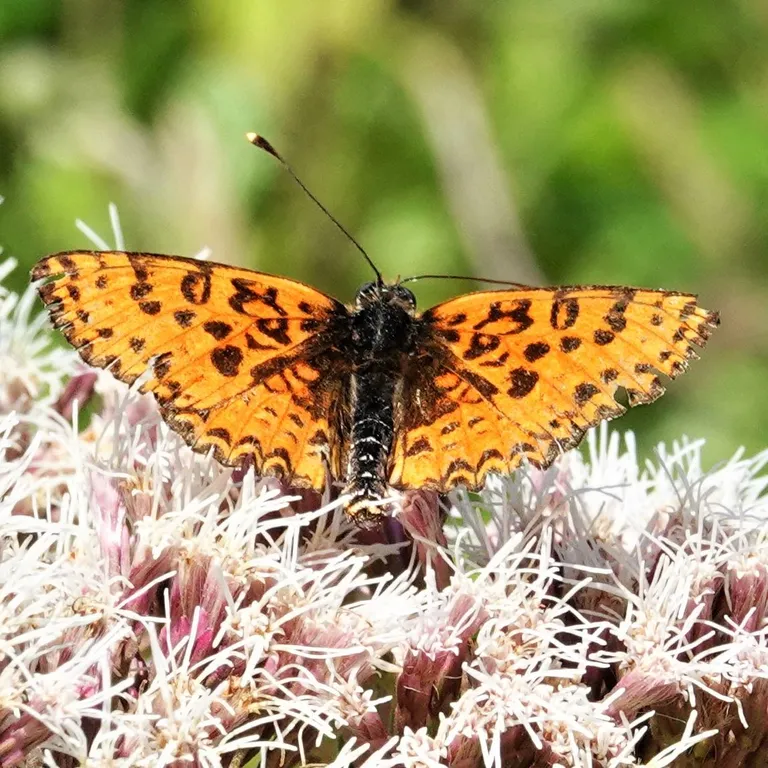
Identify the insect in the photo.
Melitaea didyma
